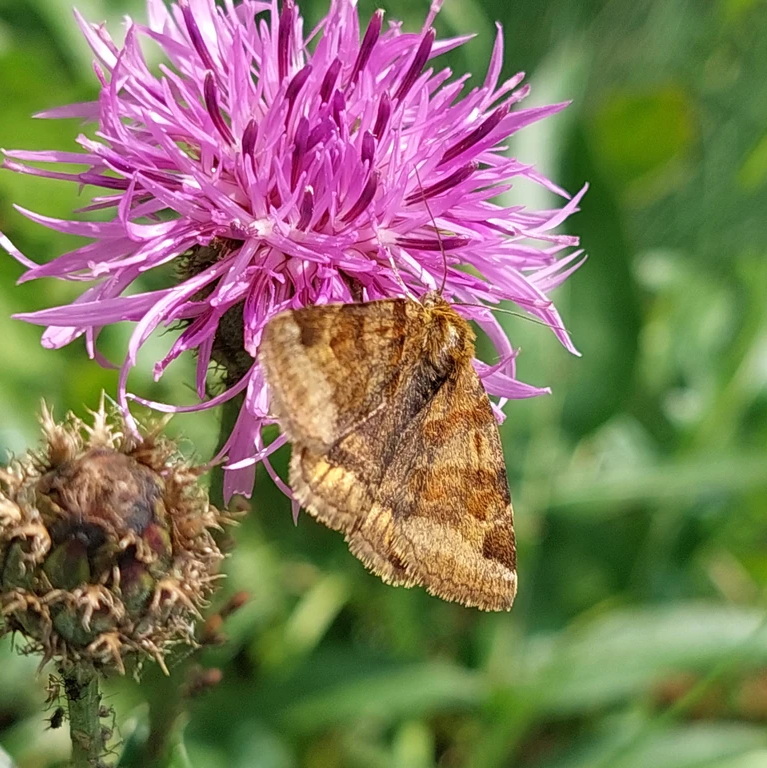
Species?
Euclidia glyphica
